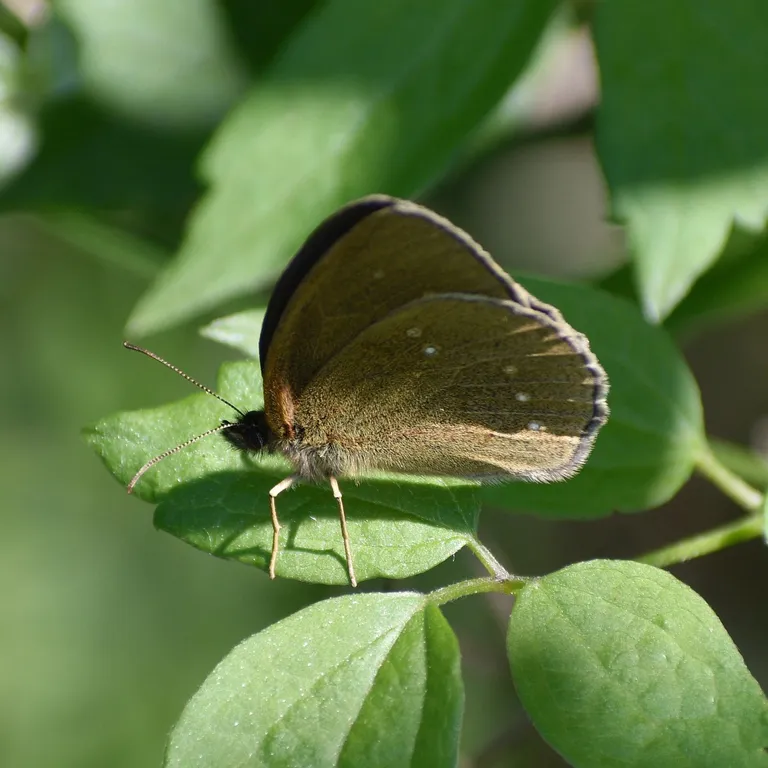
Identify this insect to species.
Aphantopus hyperantus
